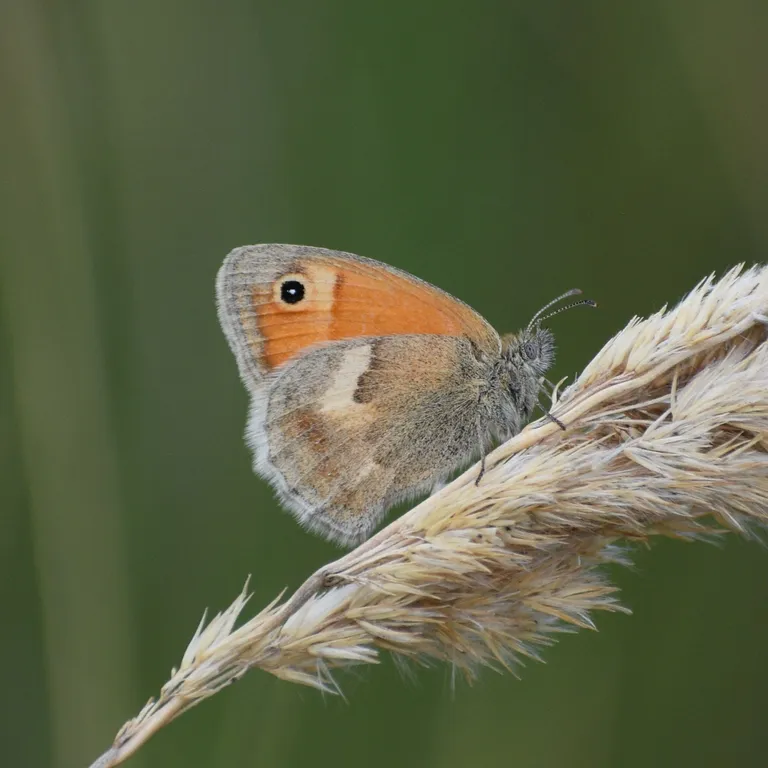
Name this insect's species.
Coenonympha pamphilus
